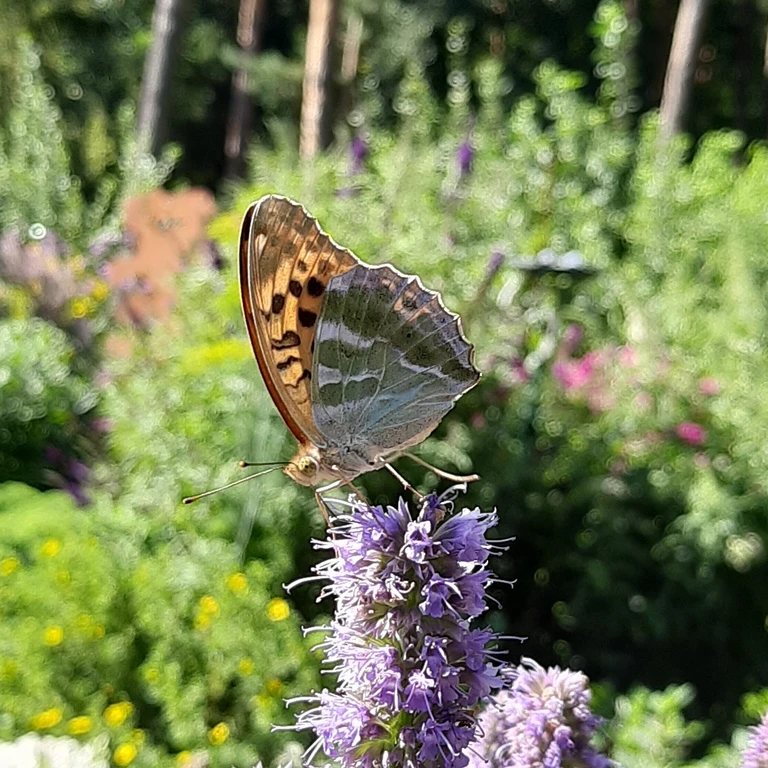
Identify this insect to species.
Argynnis paphia
